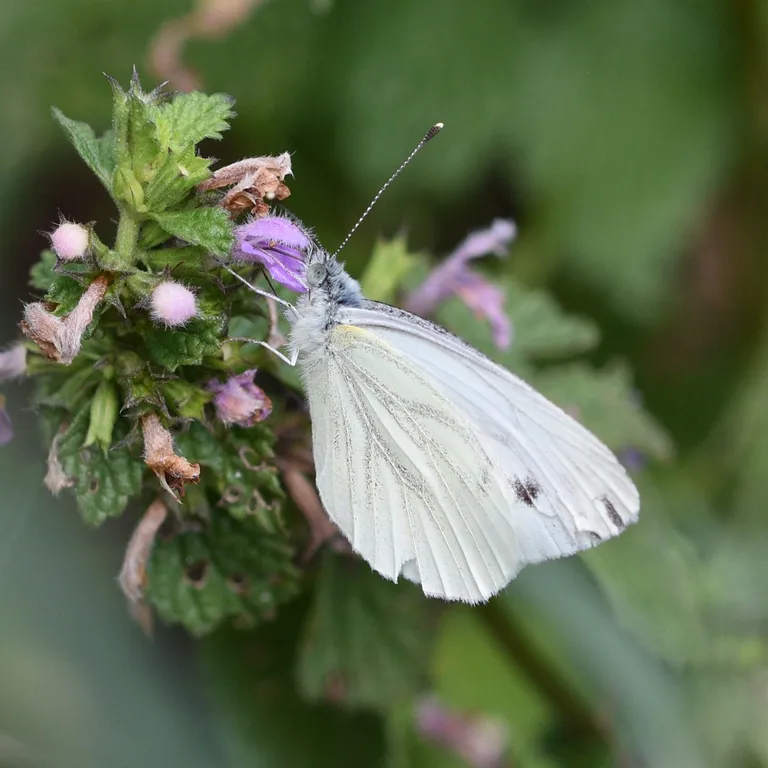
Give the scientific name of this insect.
Pieris napi
